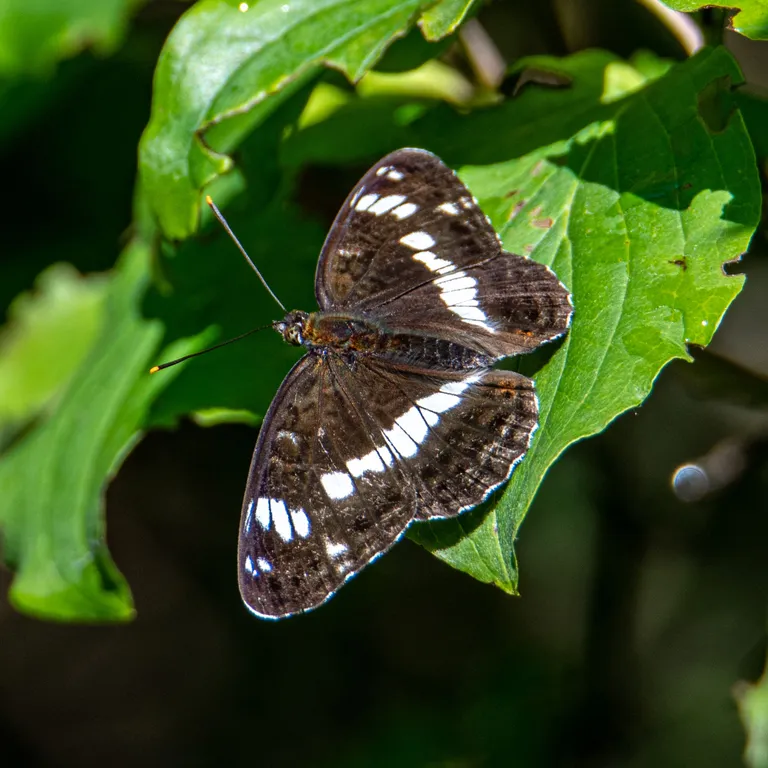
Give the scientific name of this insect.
Limenitis camilla (also Ladoga camilla)
